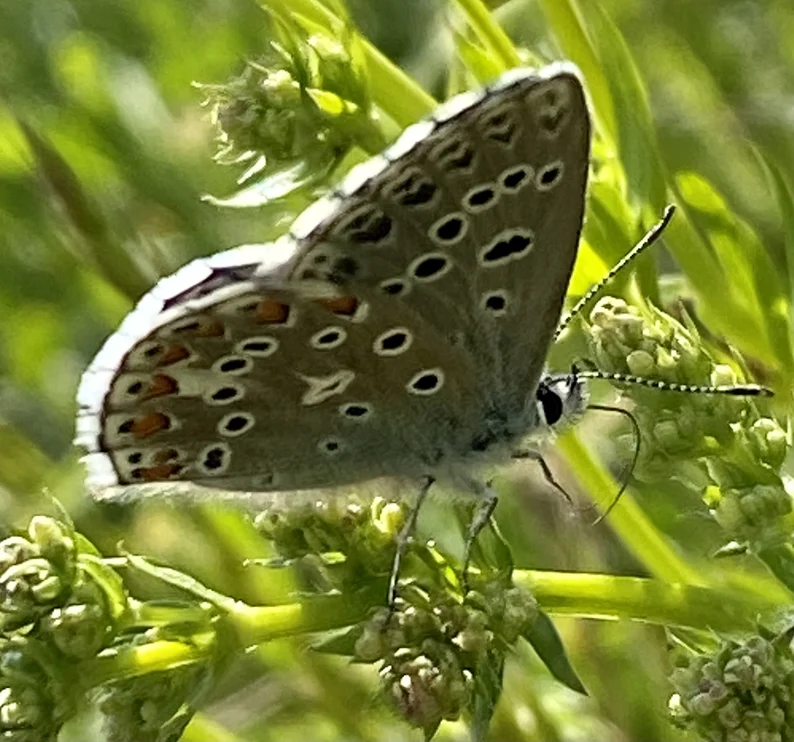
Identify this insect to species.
Lysandra bellargus
